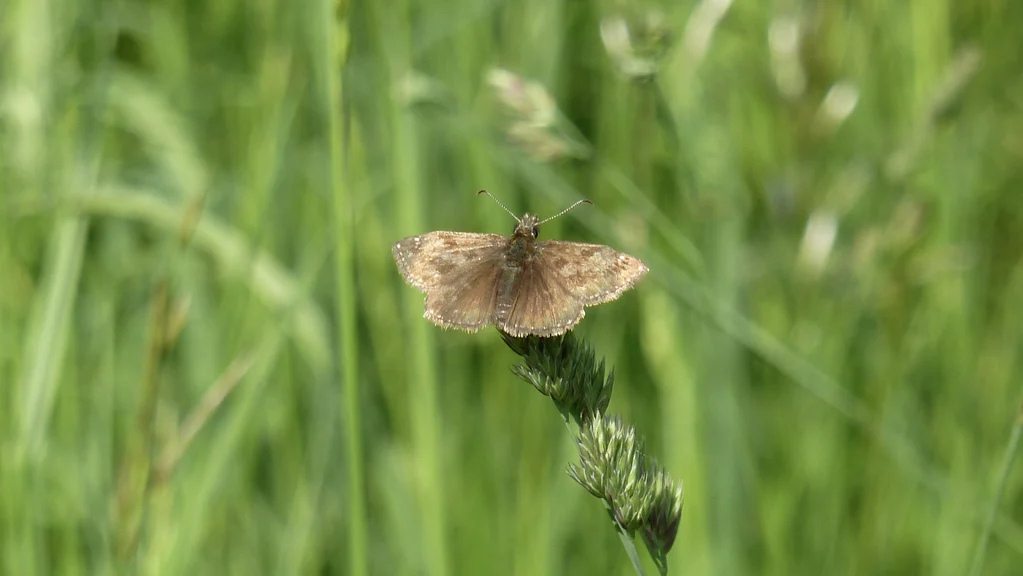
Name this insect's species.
Erynnis tages
